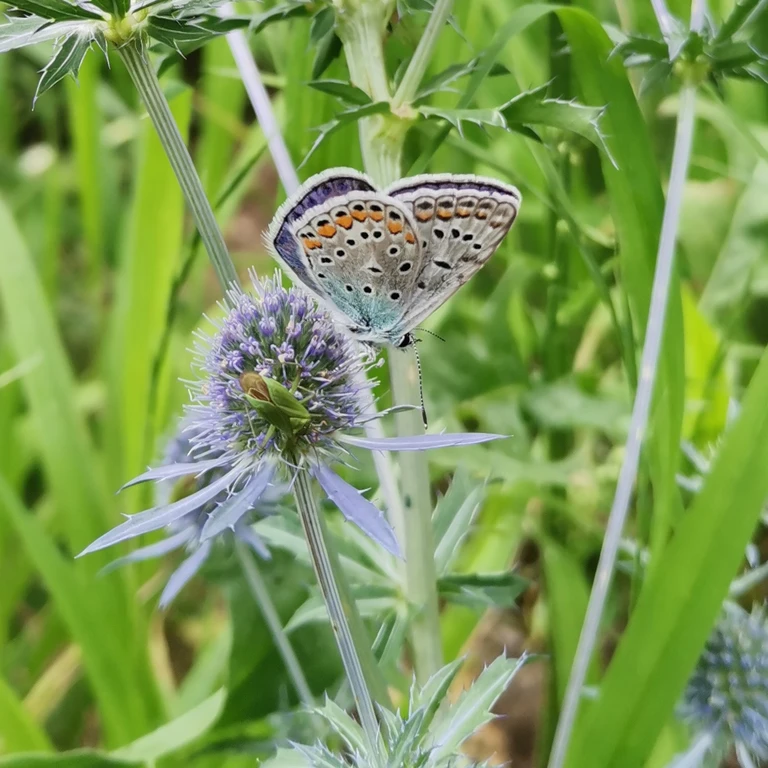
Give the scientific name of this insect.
Polyommatus icarus
